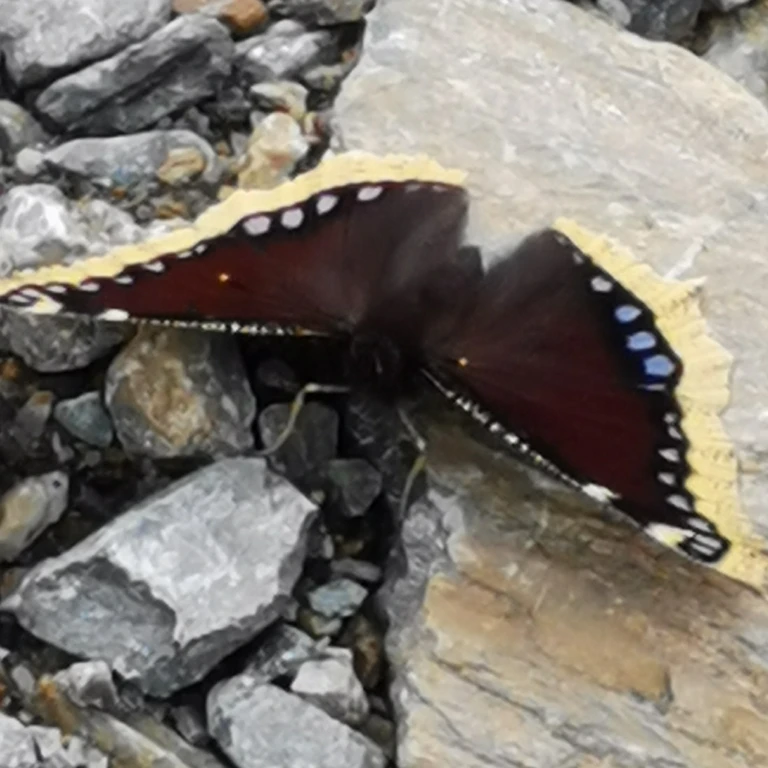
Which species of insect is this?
Nymphalis antiopa
